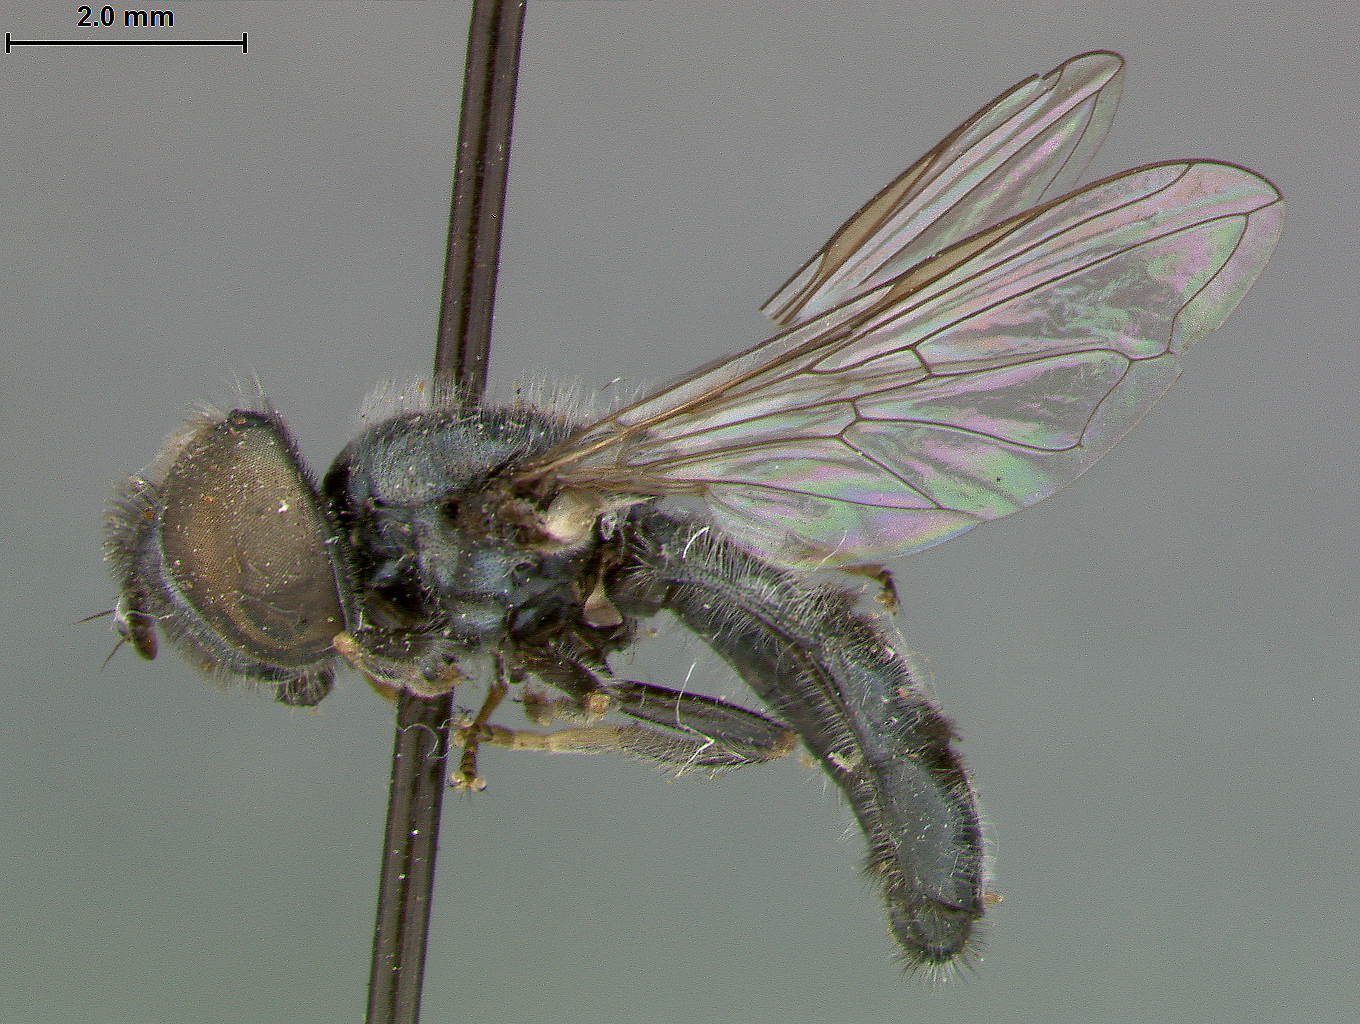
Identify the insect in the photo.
Pipiza davidsoni
